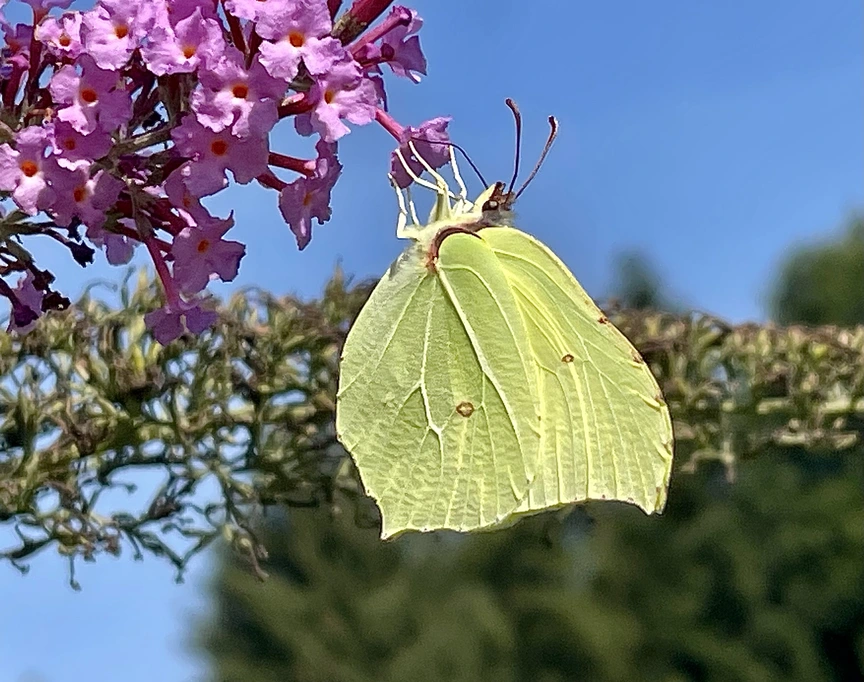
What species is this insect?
Gonepteryx rhamni
